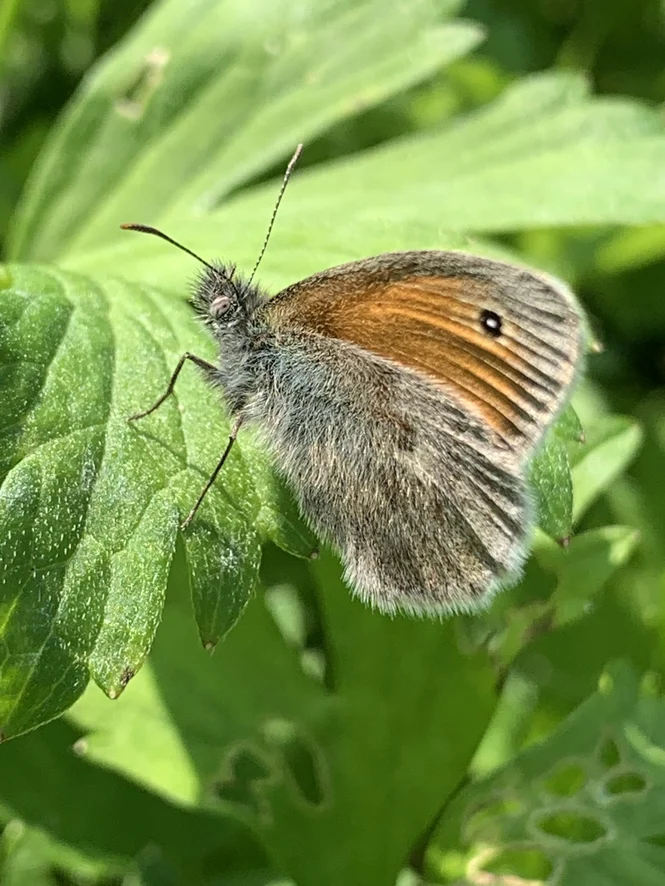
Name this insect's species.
Coenonympha pamphilus
